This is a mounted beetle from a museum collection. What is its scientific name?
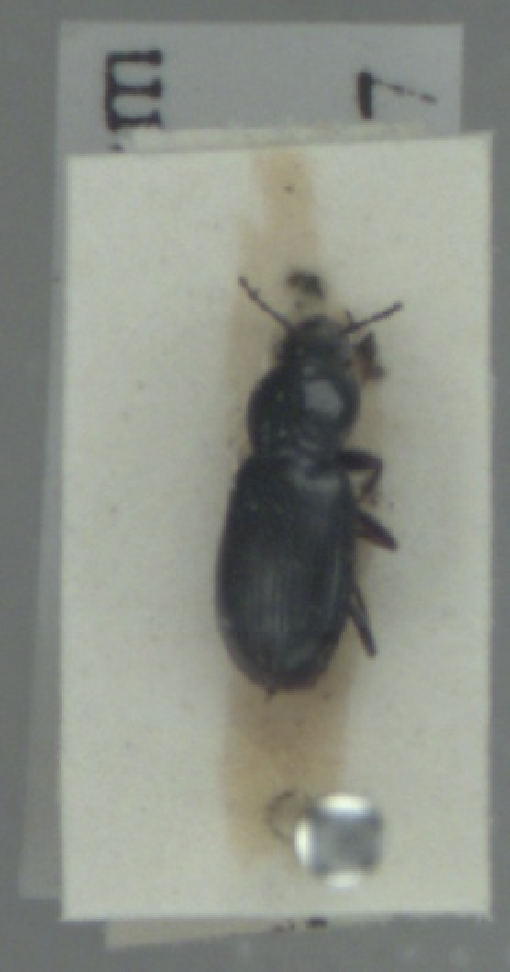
Pterostichus strenuus
